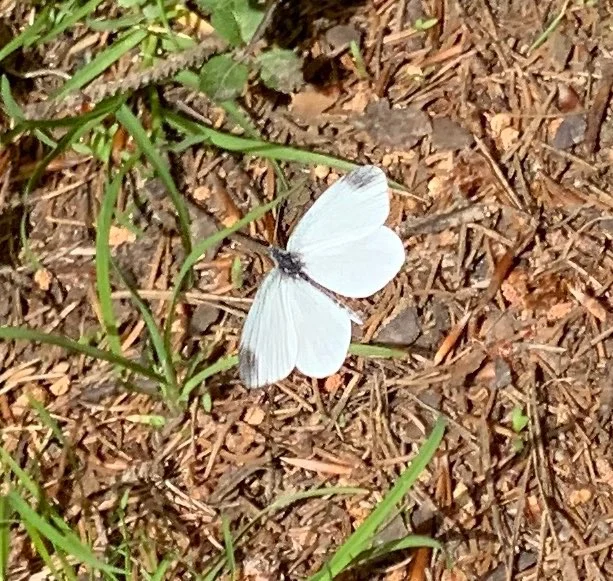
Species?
Leptidea sinapis/juvernica
